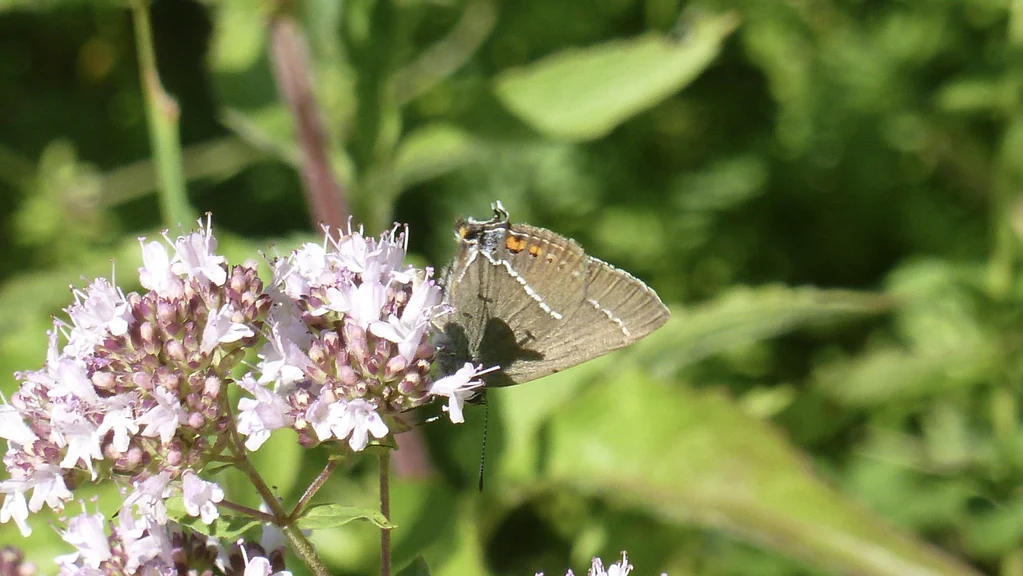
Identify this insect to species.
Satyrium spini (also Tuttiola spini)
